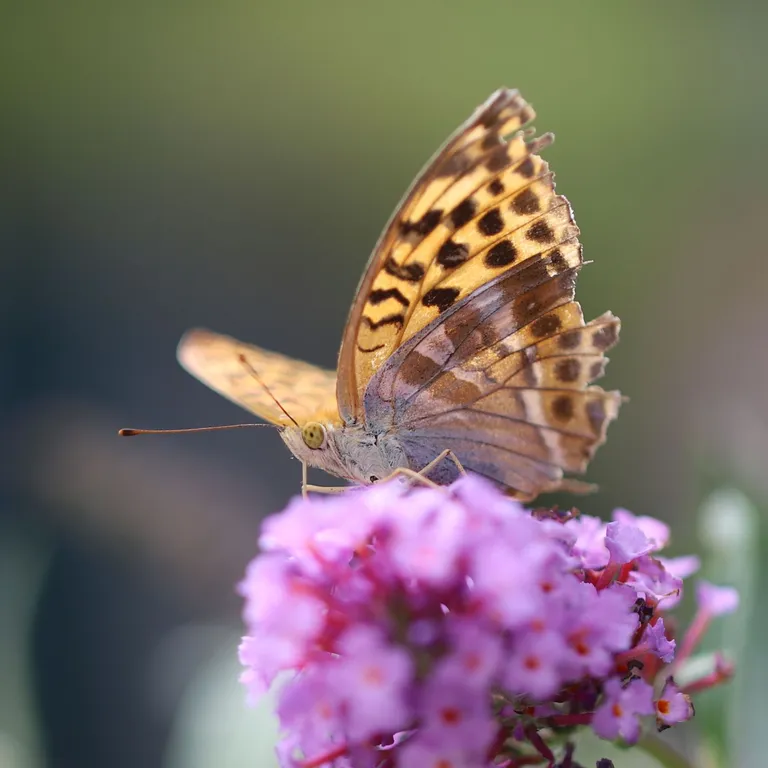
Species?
Argynnis paphia
